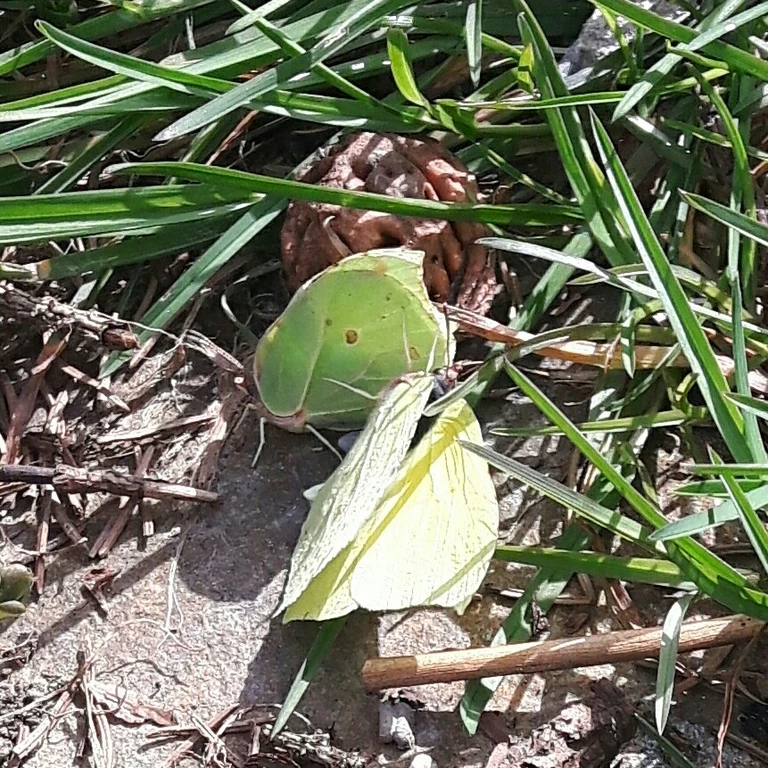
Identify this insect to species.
Gonepteryx rhamni
